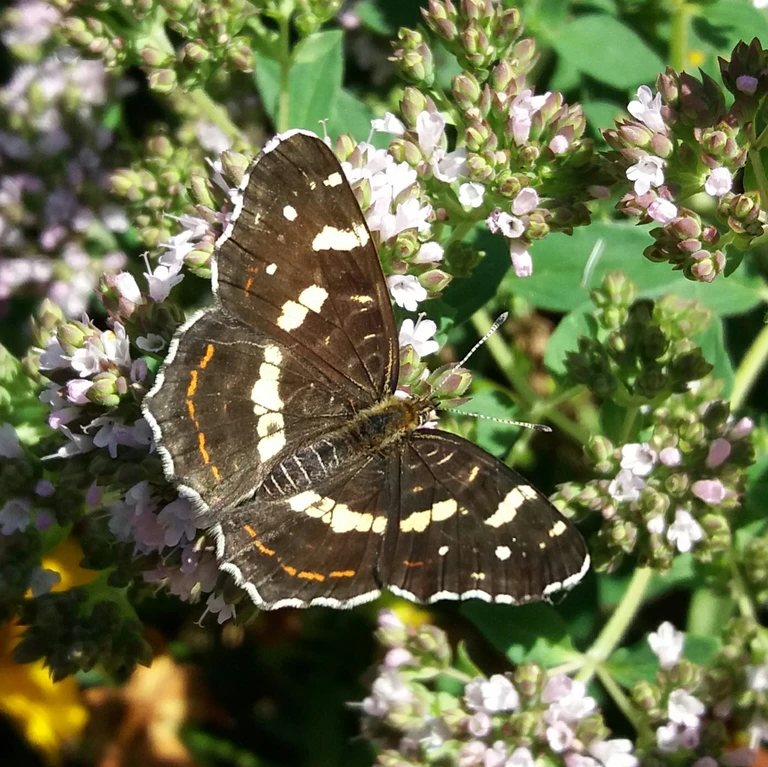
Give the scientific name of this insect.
Araschnia levana
